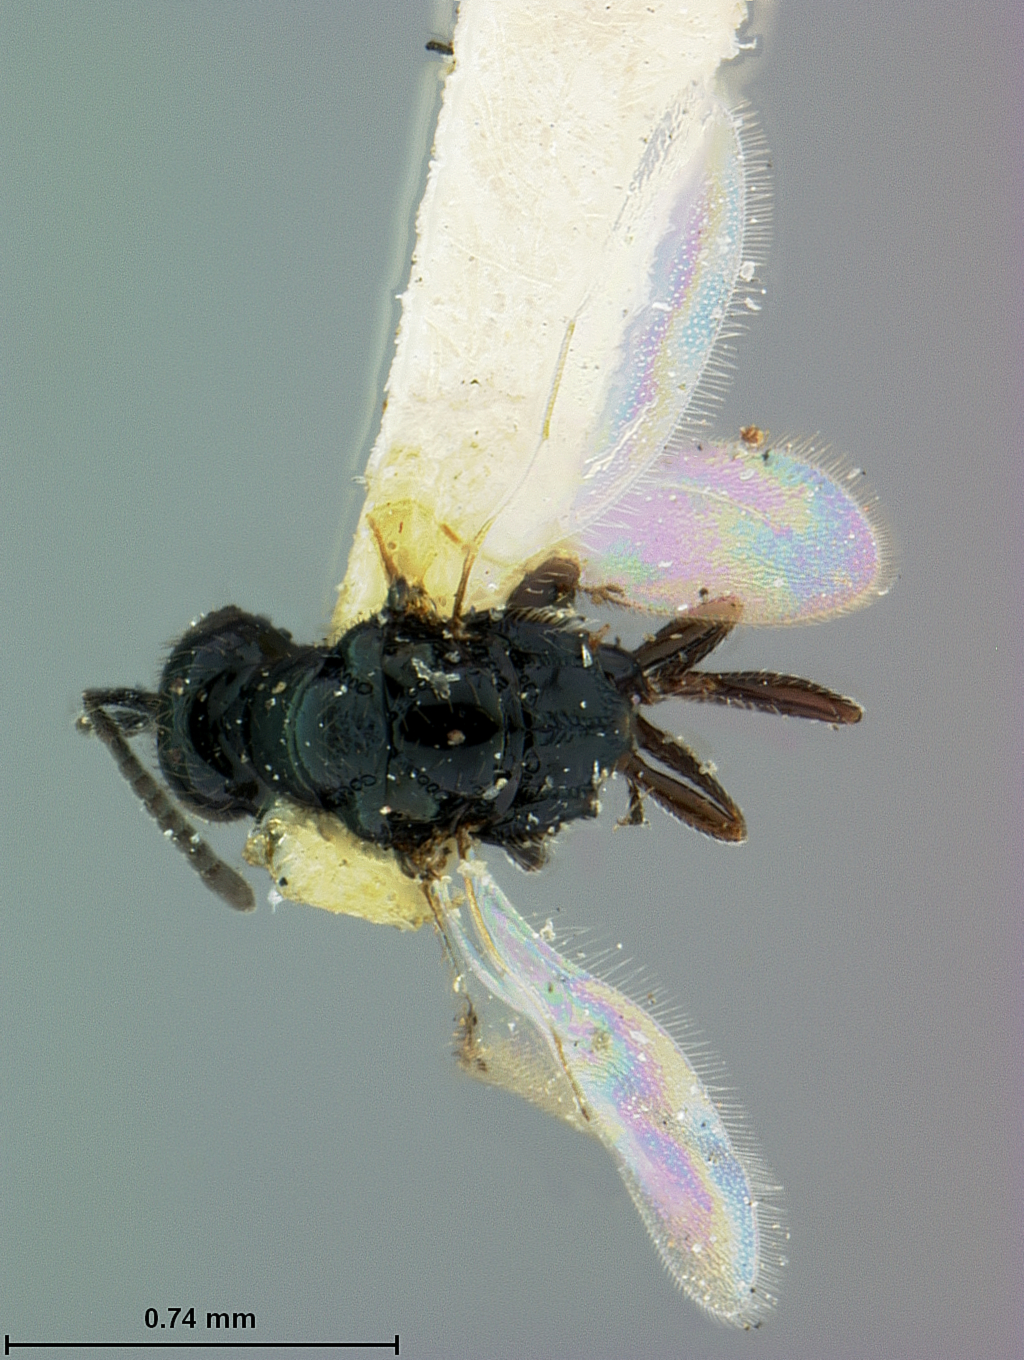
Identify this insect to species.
Spalangia haematobiae
